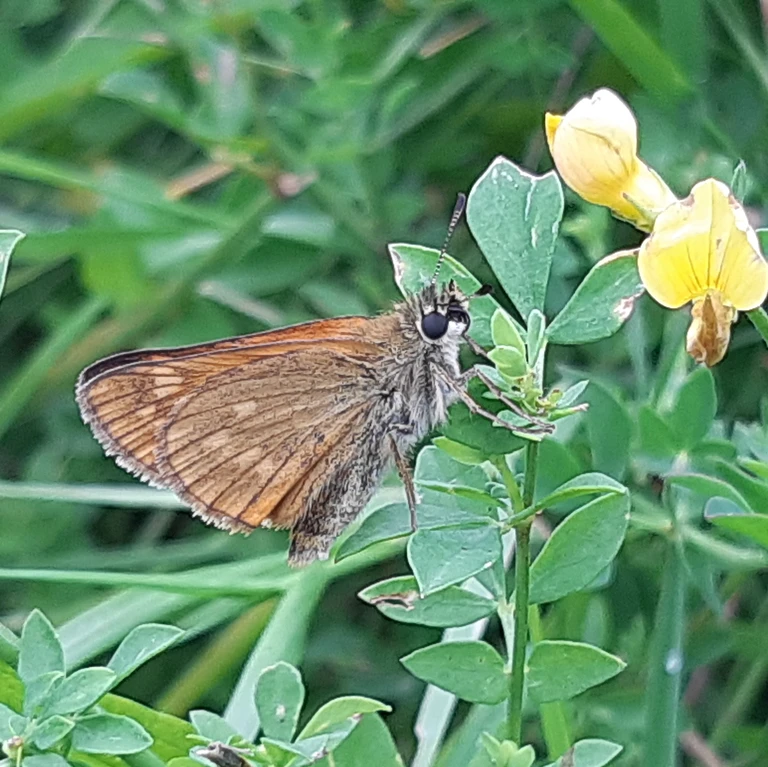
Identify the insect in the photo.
Ochlodes sylvanus (also Ochlodes venata)
